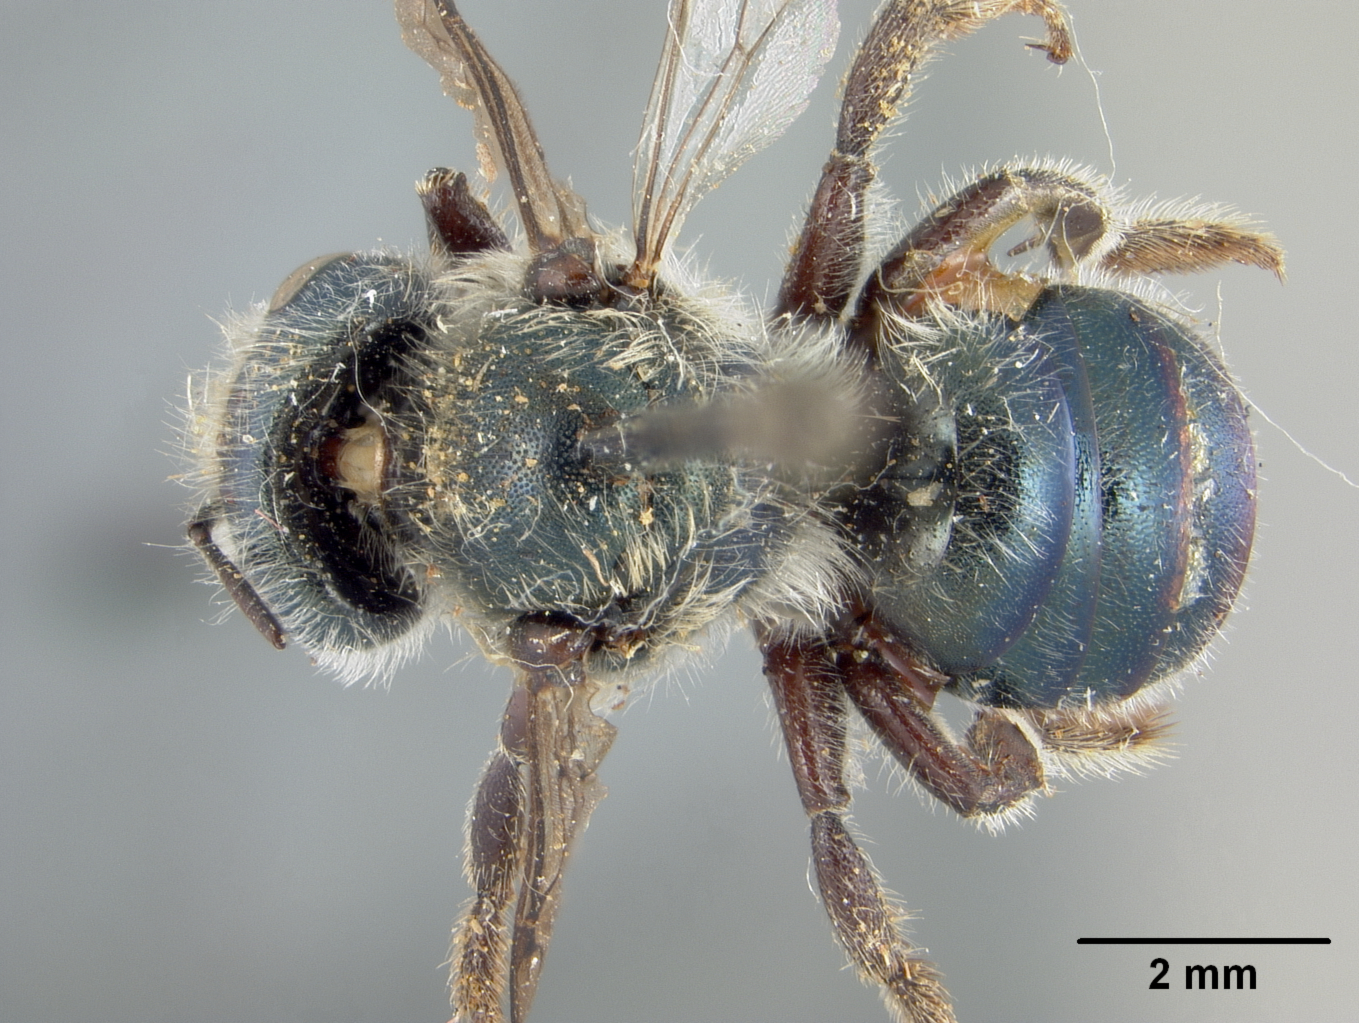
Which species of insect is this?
Osmia inspergens
